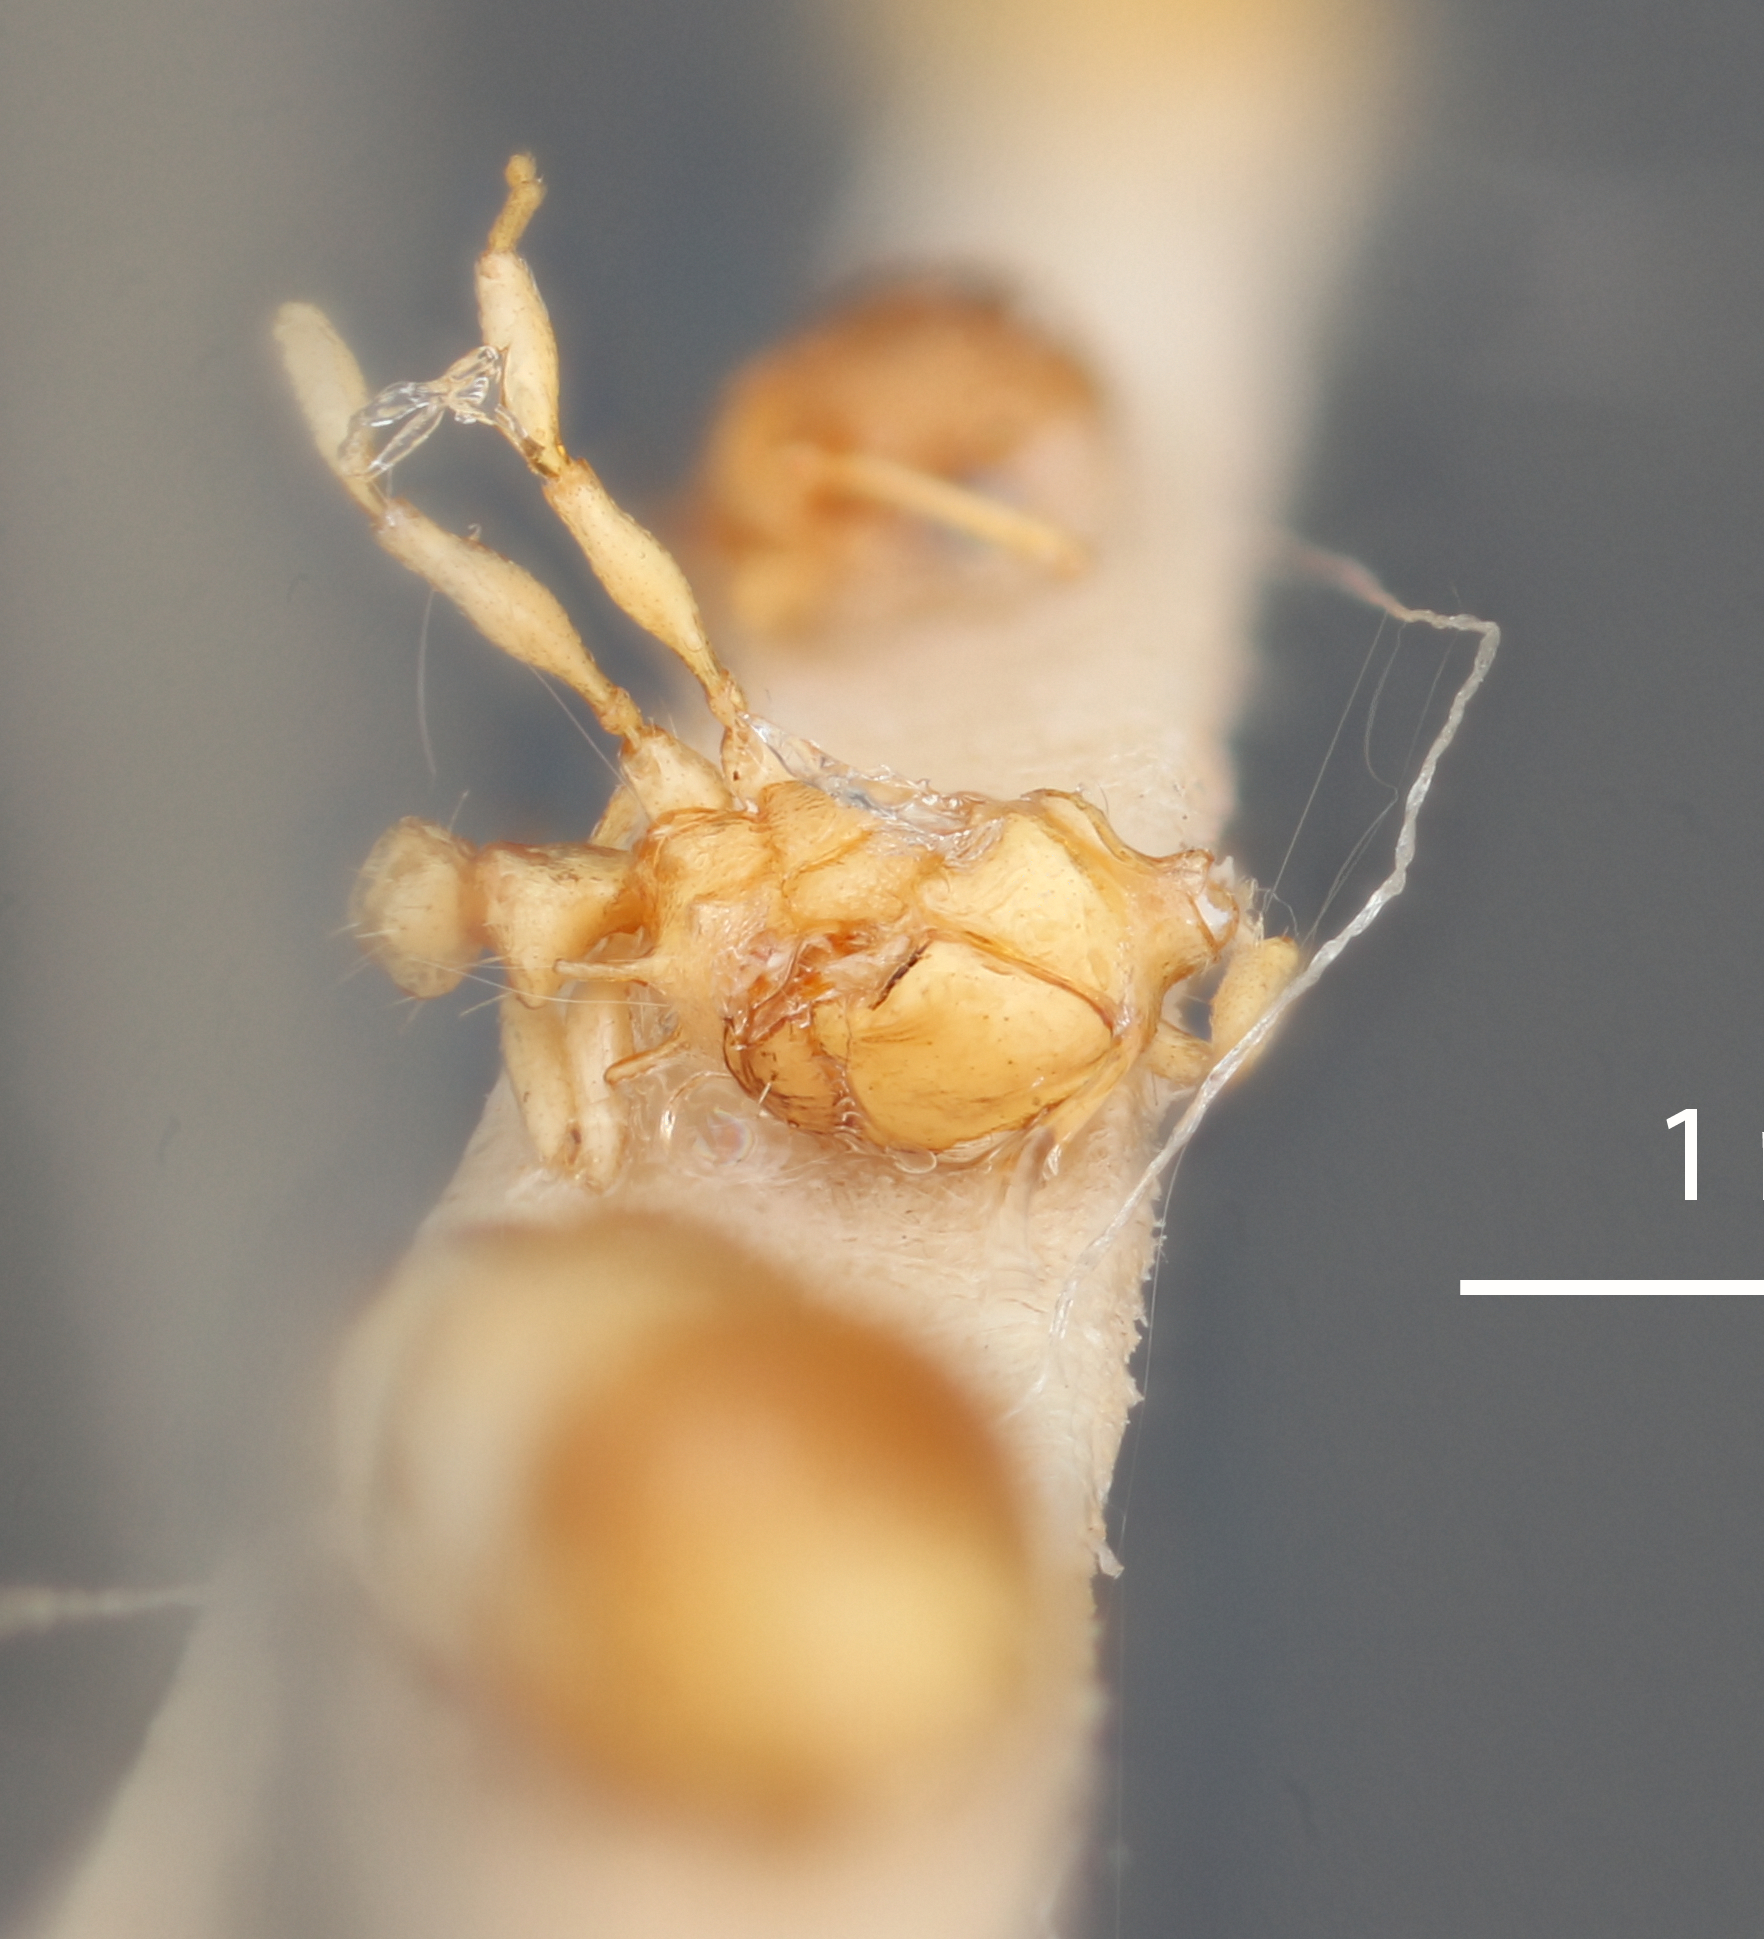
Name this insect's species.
Leptothorax minutissimus
